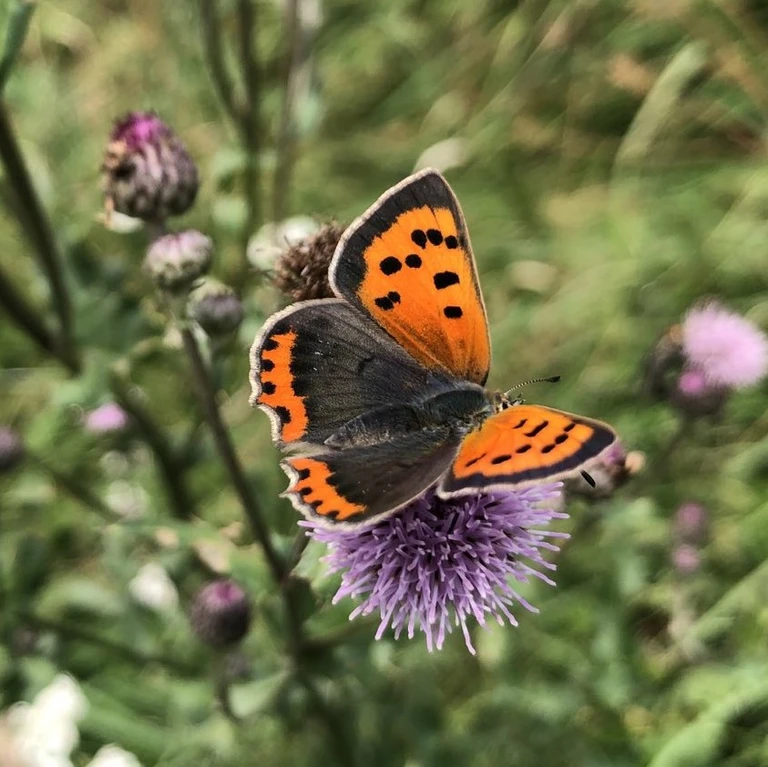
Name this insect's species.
Lycaena phlaeas
